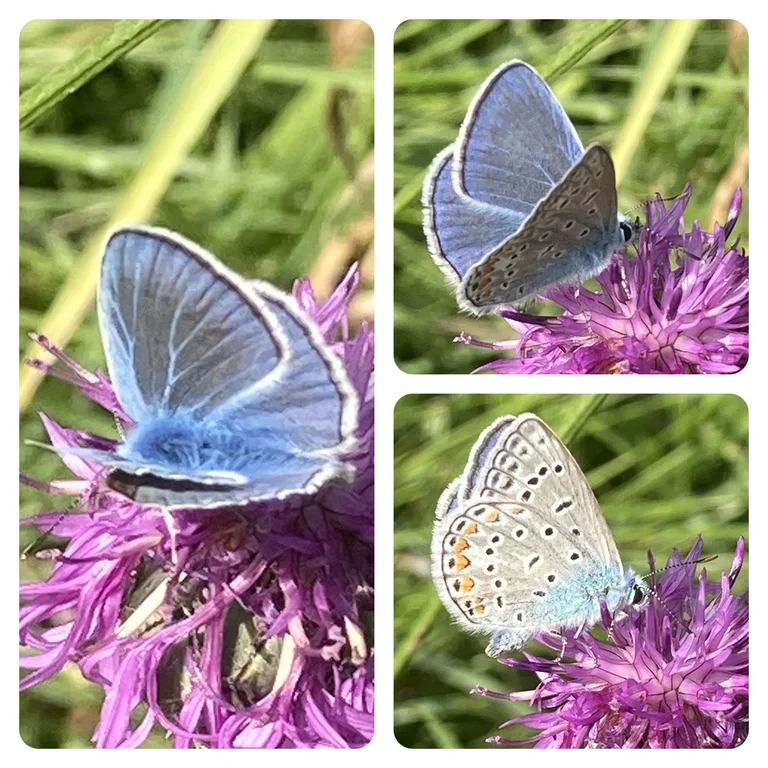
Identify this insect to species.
Polyommatus icarus
